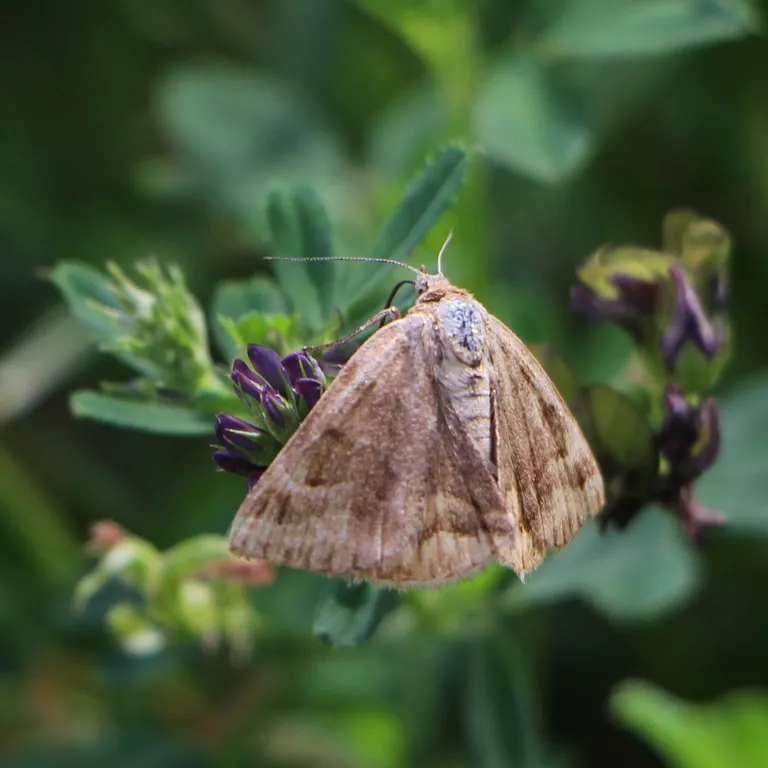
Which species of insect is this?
Euclidia glyphica
